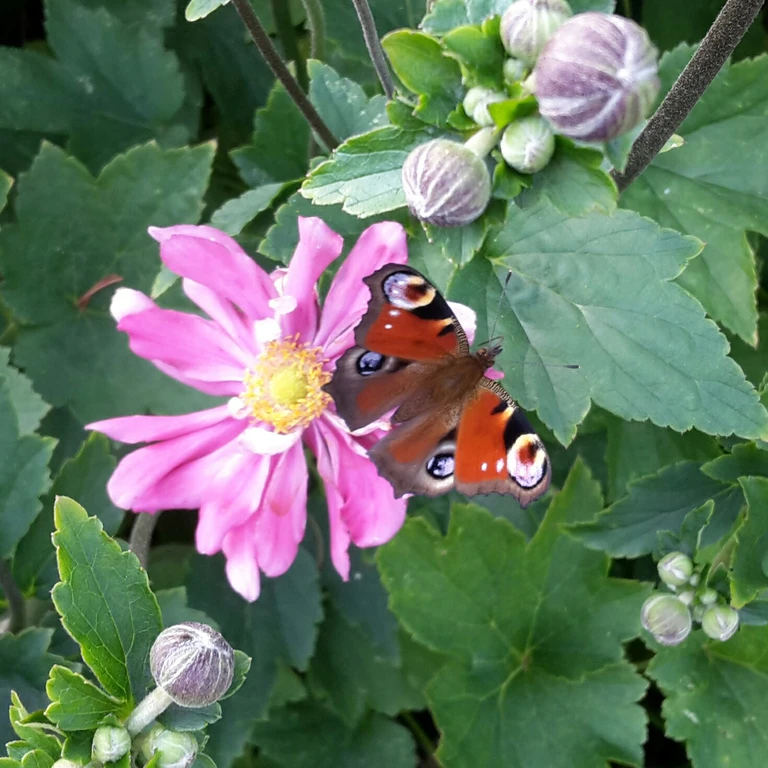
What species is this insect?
Aglais io
